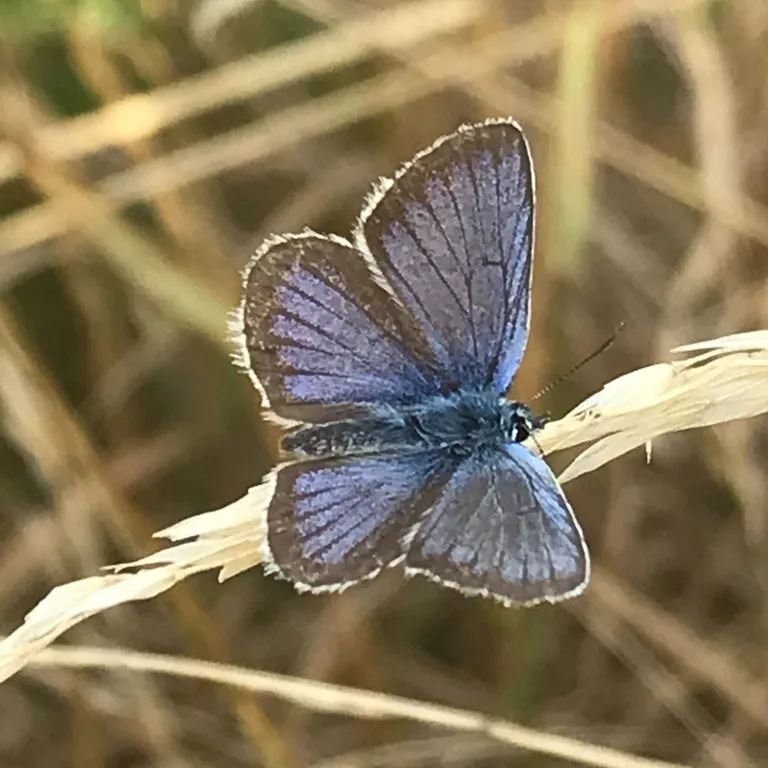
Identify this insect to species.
Plebejus argus
